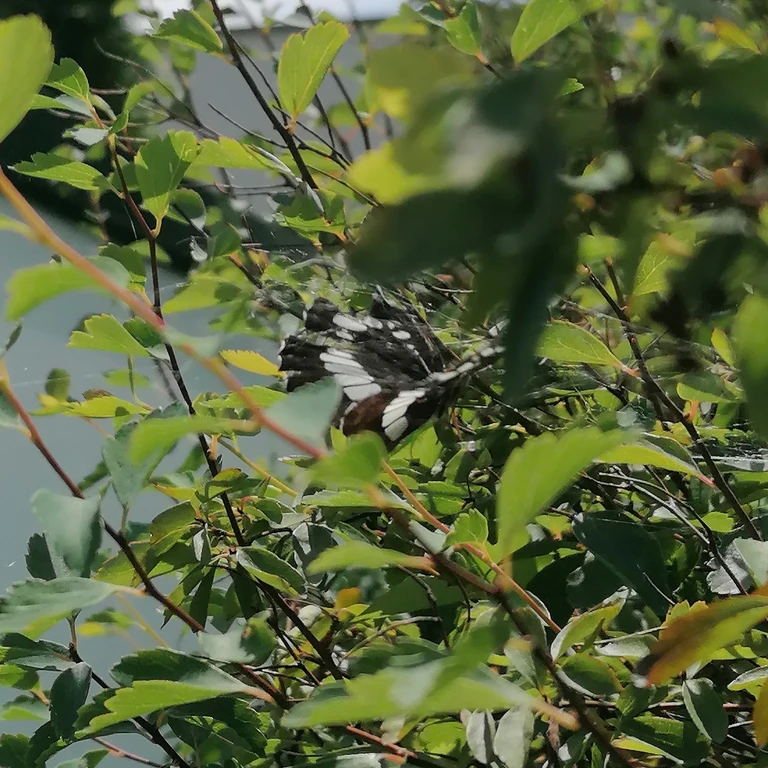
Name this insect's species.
Neptis rivularis
